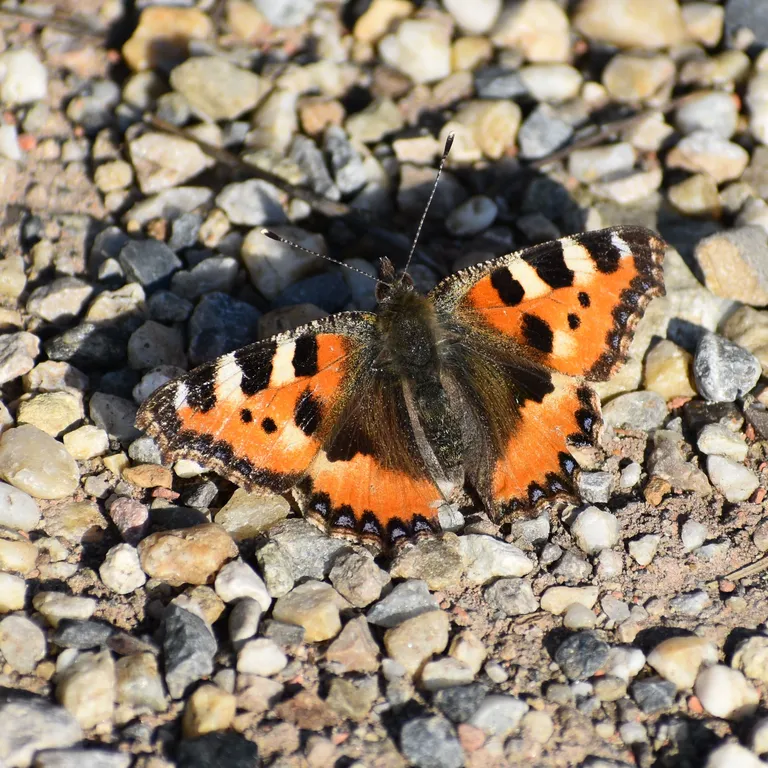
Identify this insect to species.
Aglais urticae
